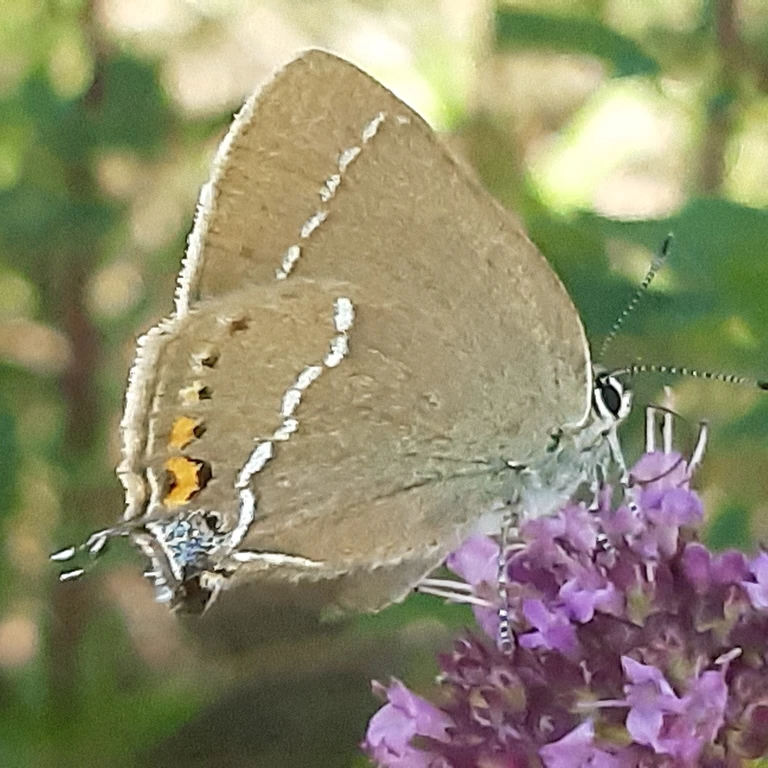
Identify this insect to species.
Satyrium spini (also Tuttiola spini)
